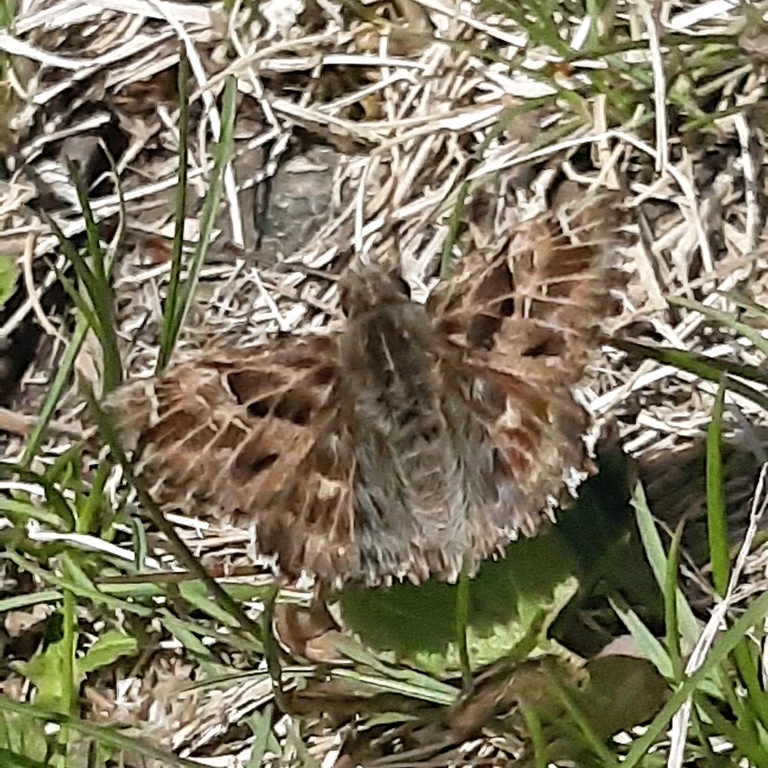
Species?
Carcharodus alceae
